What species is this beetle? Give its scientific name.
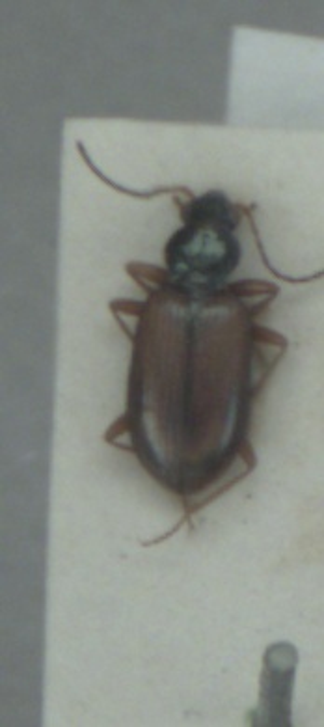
Bembidion testaceum
